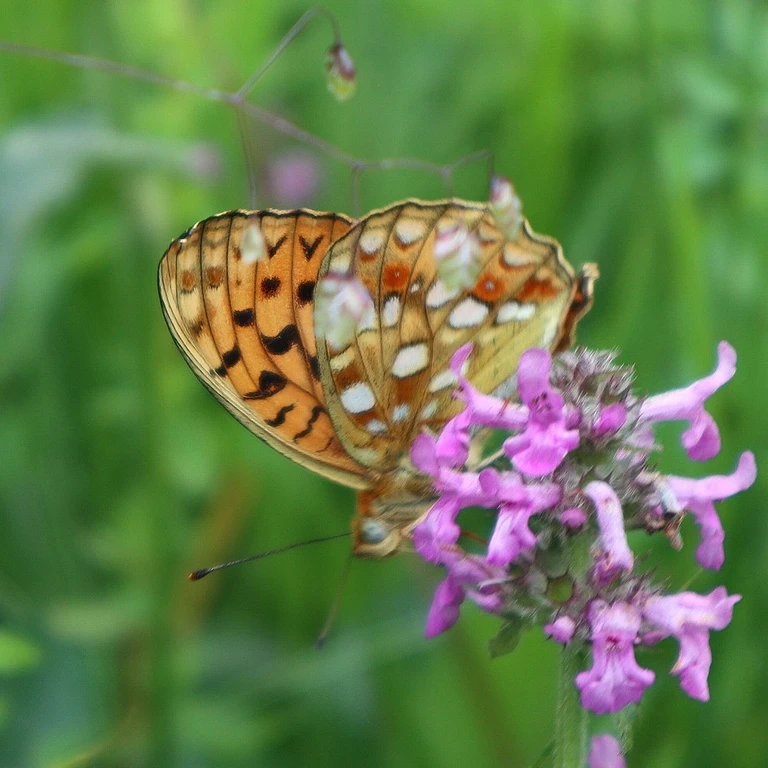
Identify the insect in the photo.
Fabriciana adippe
